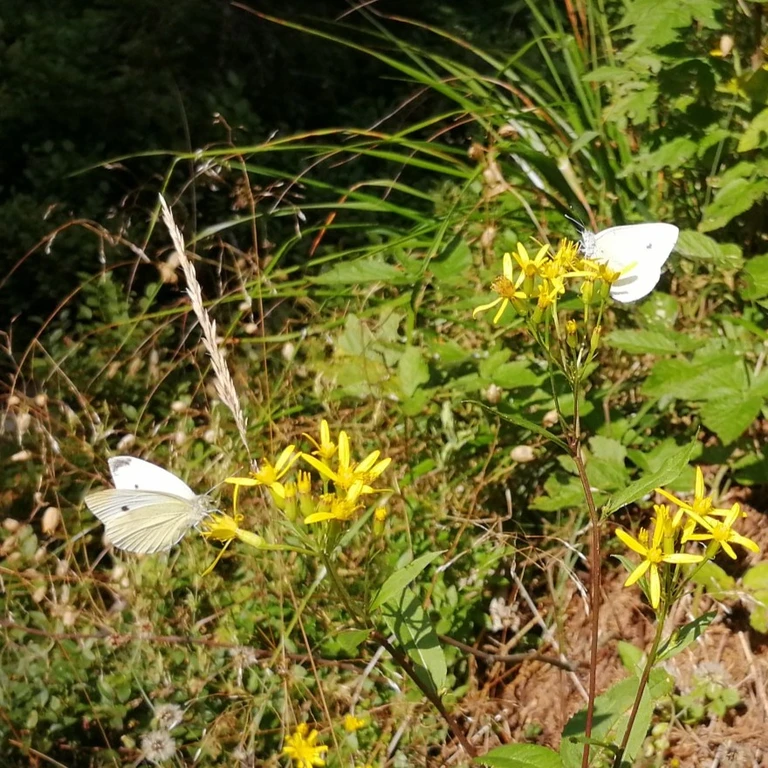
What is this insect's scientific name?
Pieris rapae
